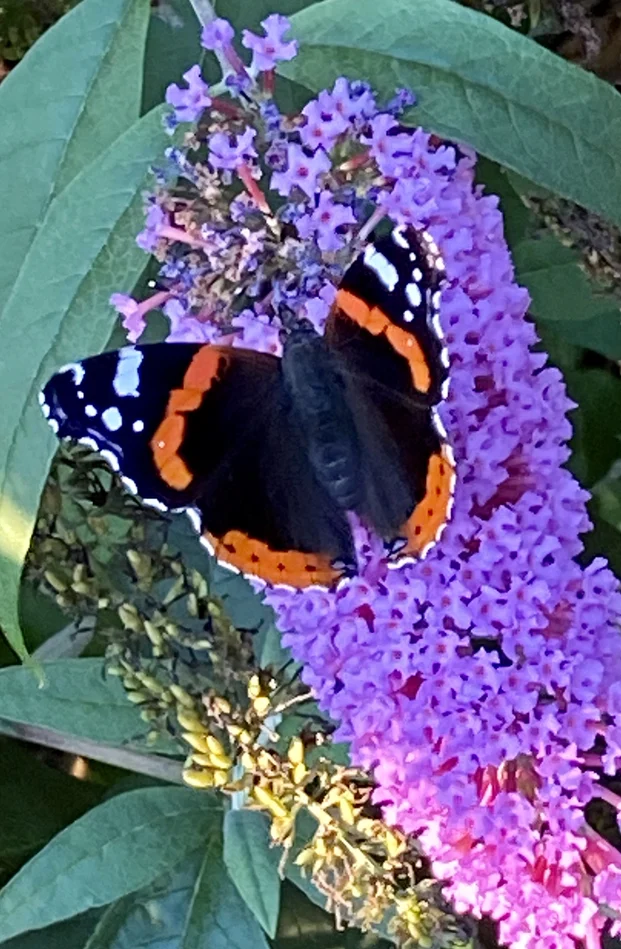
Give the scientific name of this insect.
Vanessa atalanta
